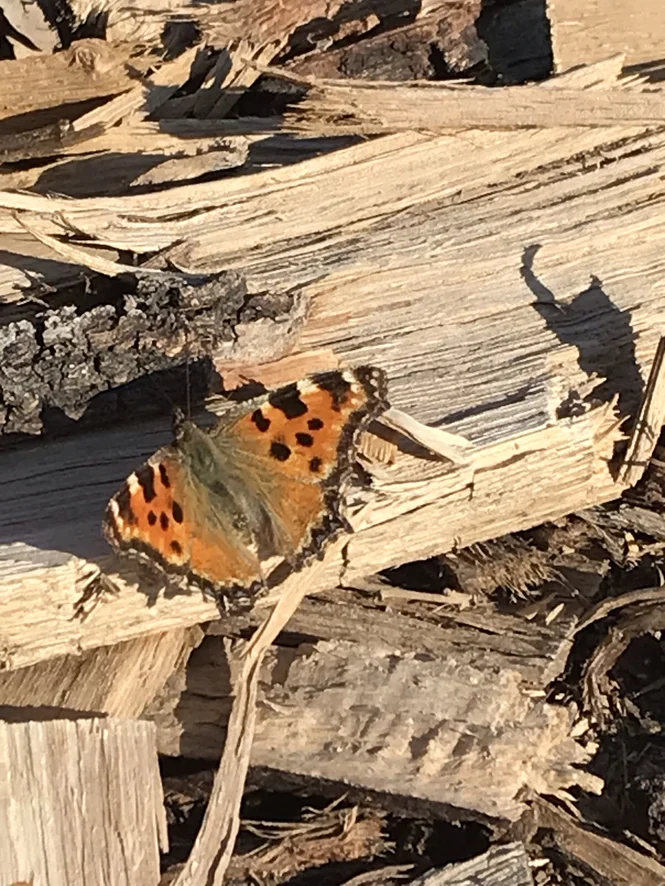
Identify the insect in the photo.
Nymphalis polychloros
